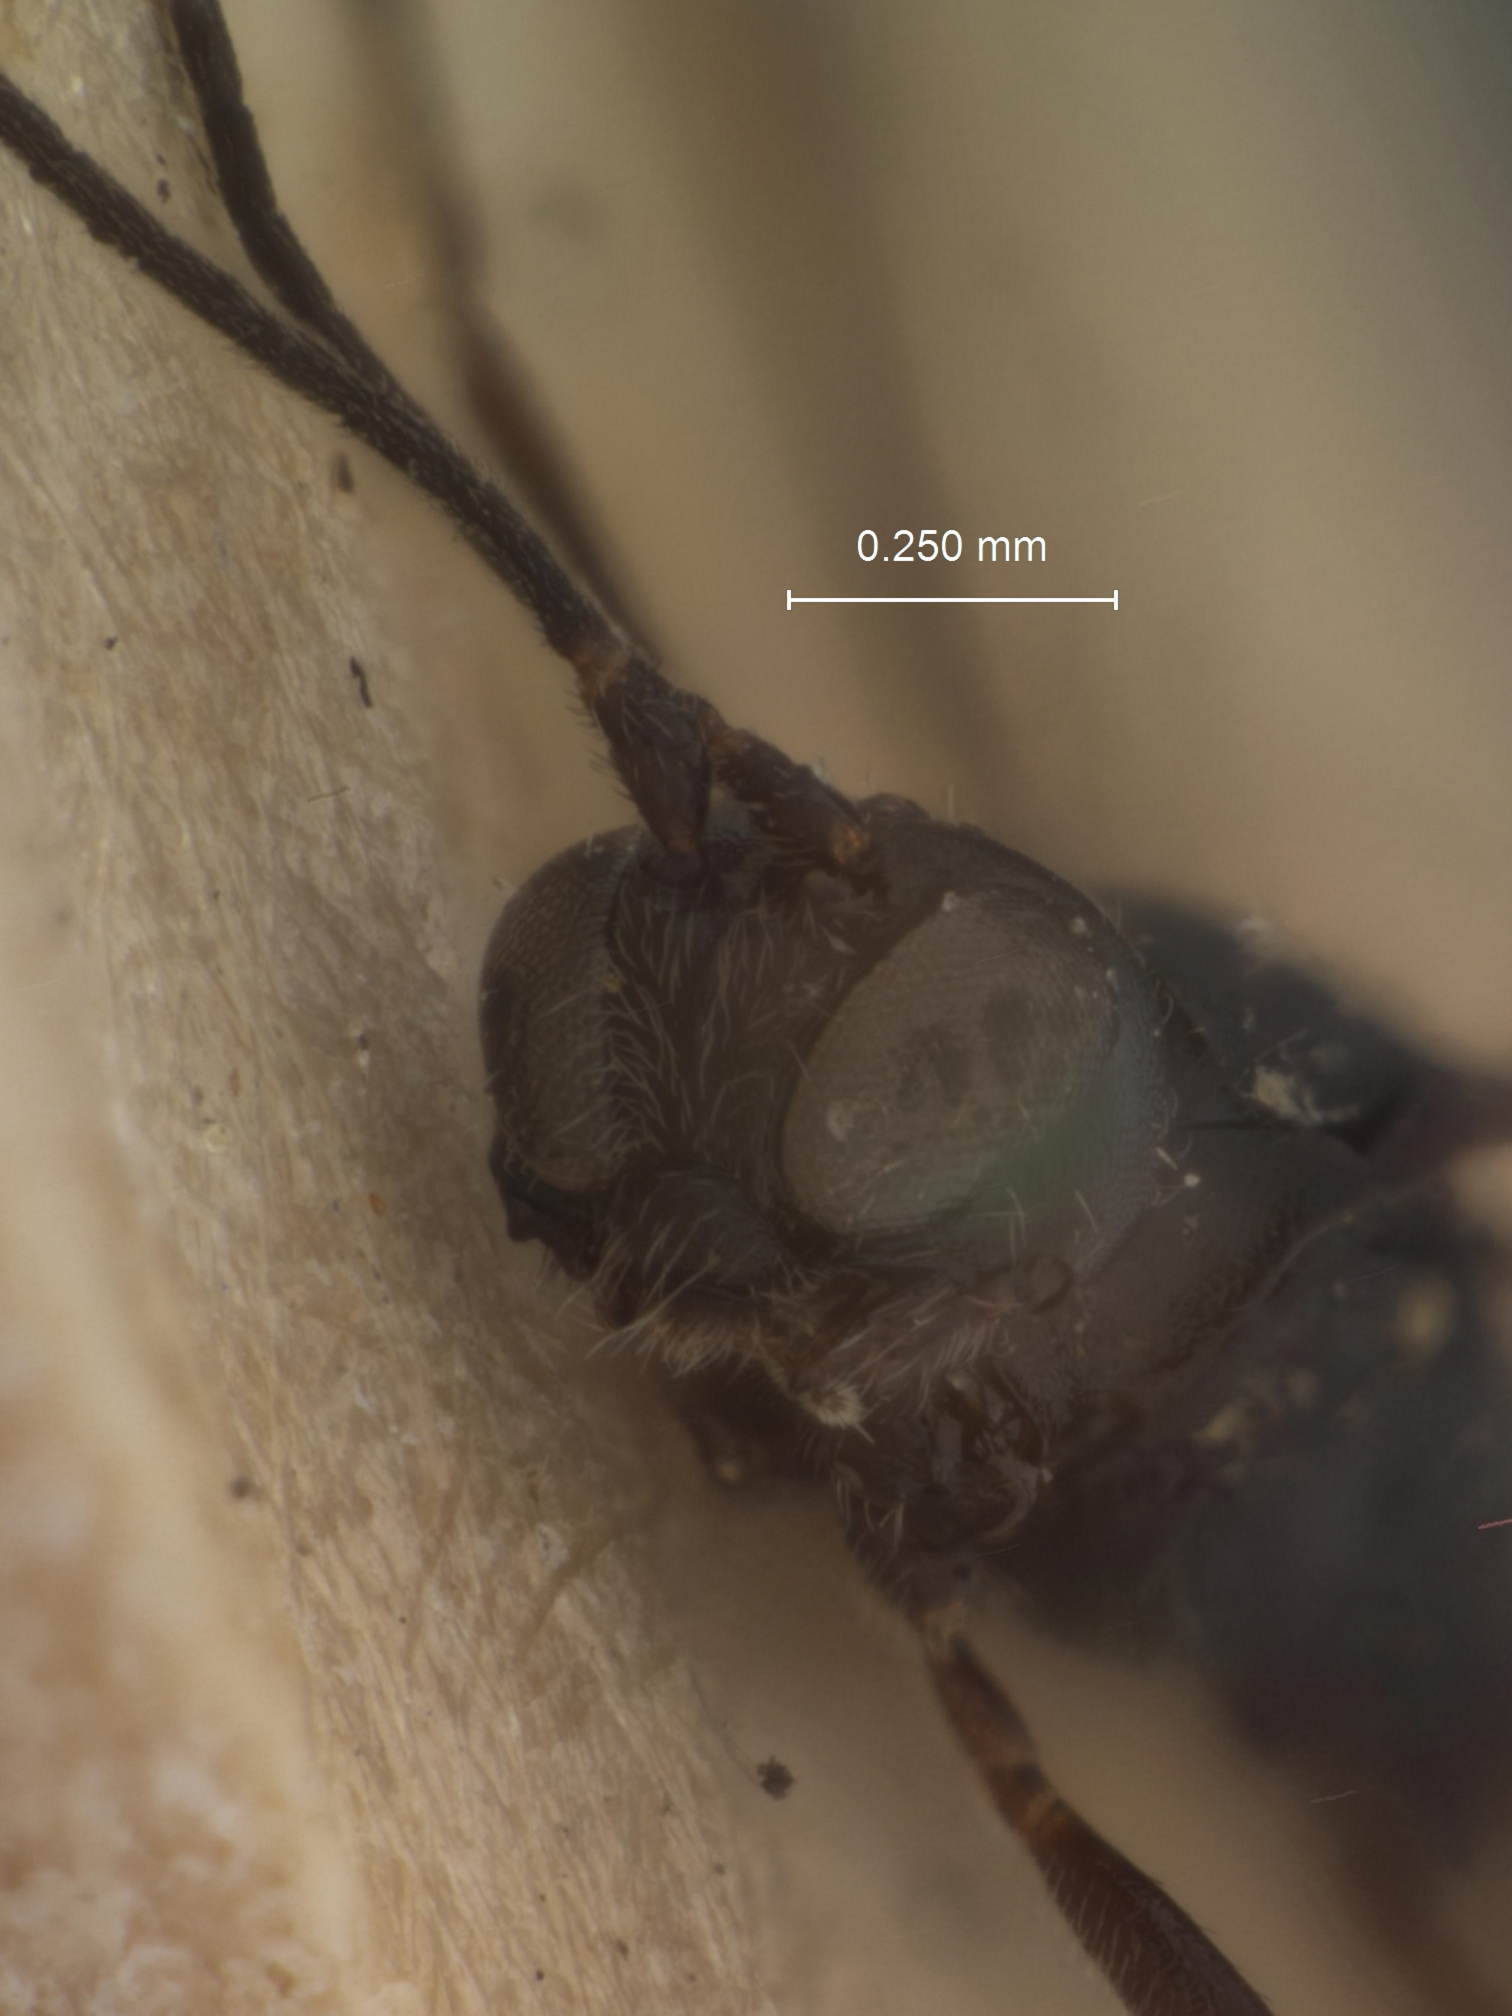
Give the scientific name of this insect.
Chaenusa opaca
